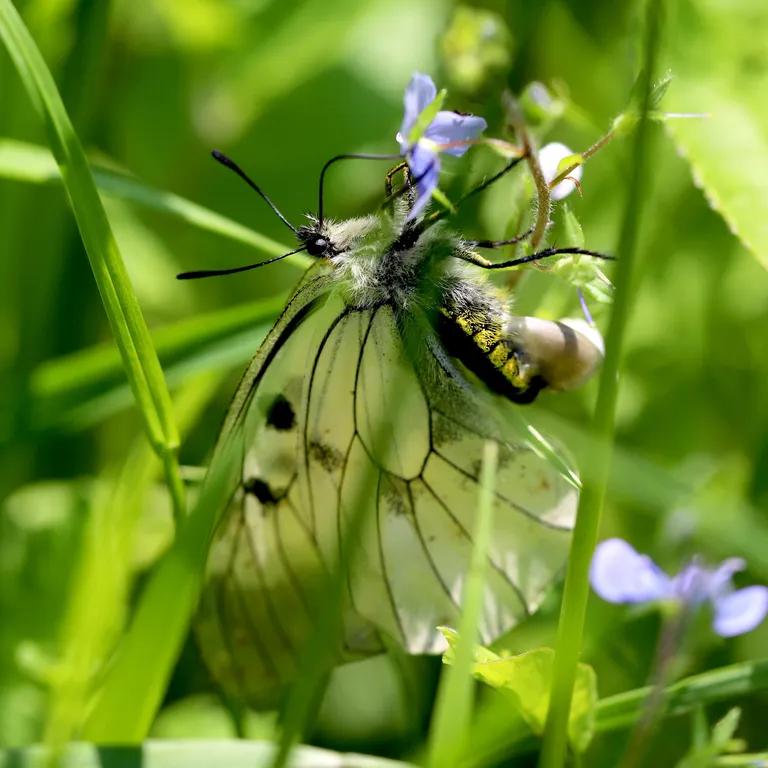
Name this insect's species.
Parnassius mnemosyne
